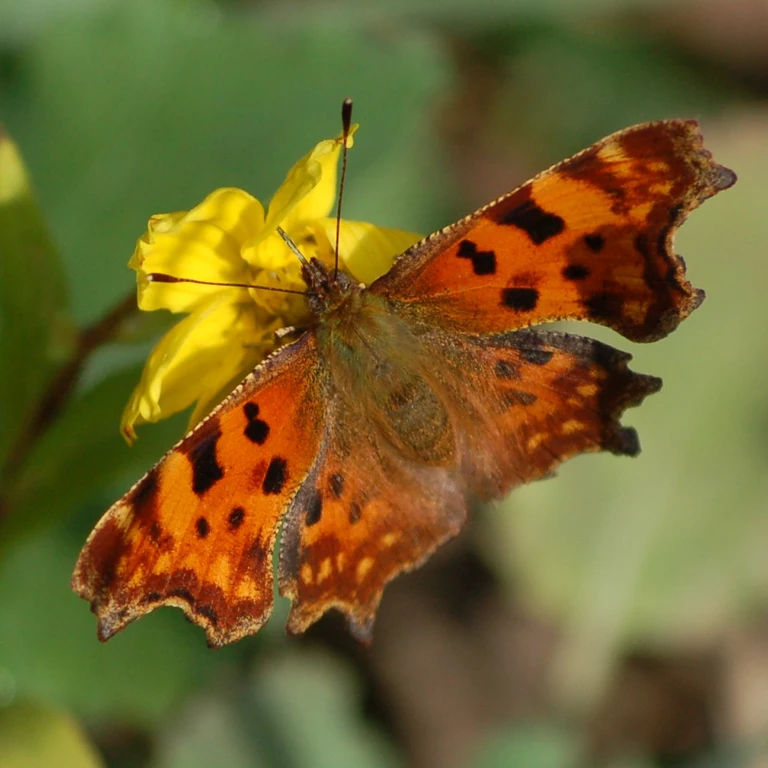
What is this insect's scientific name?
Polygonia c-album
